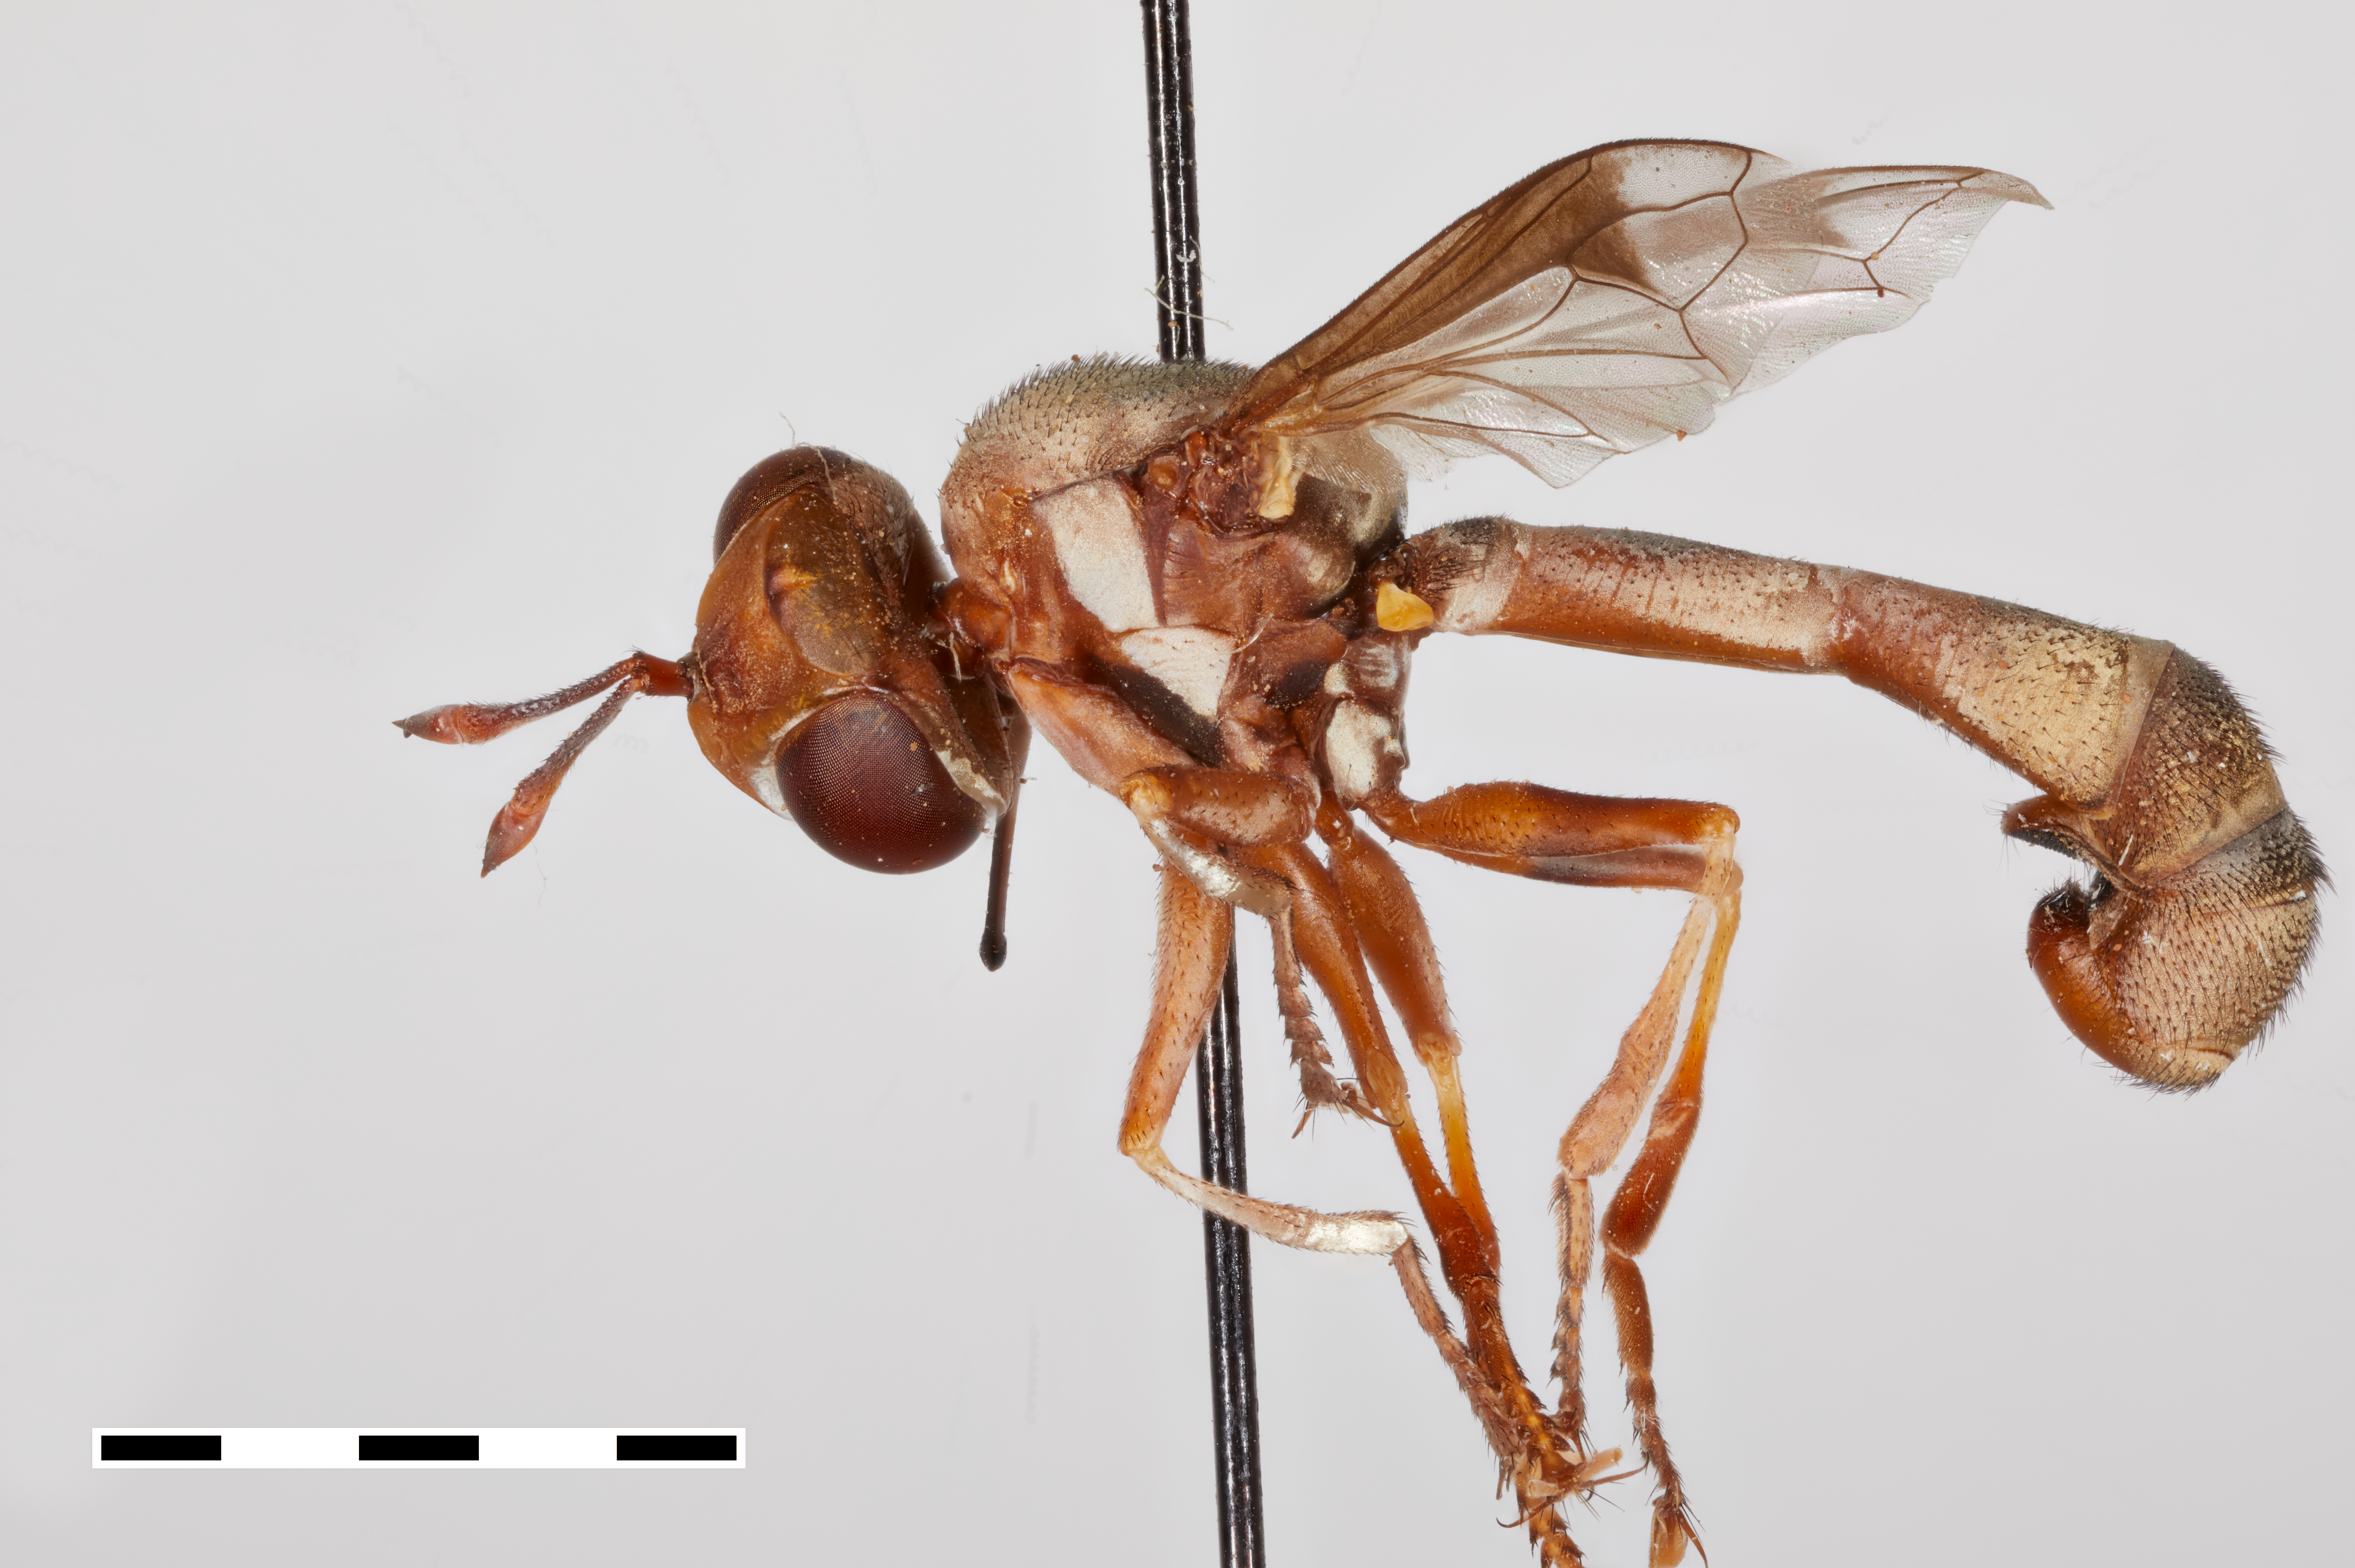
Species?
Physocephala interruptus
